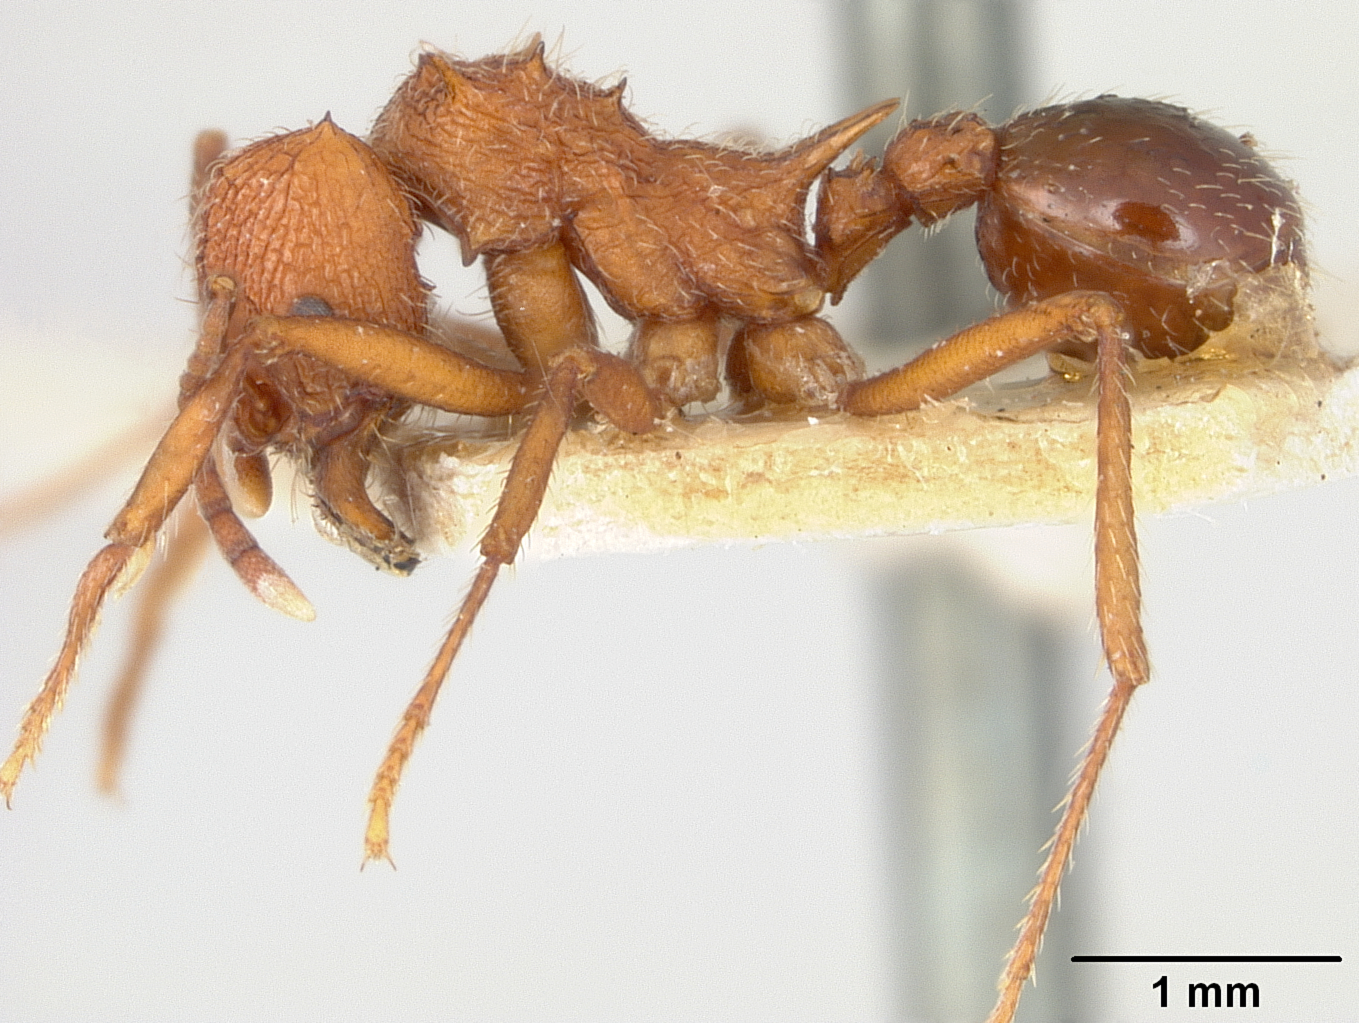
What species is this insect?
Atta silvestrii
